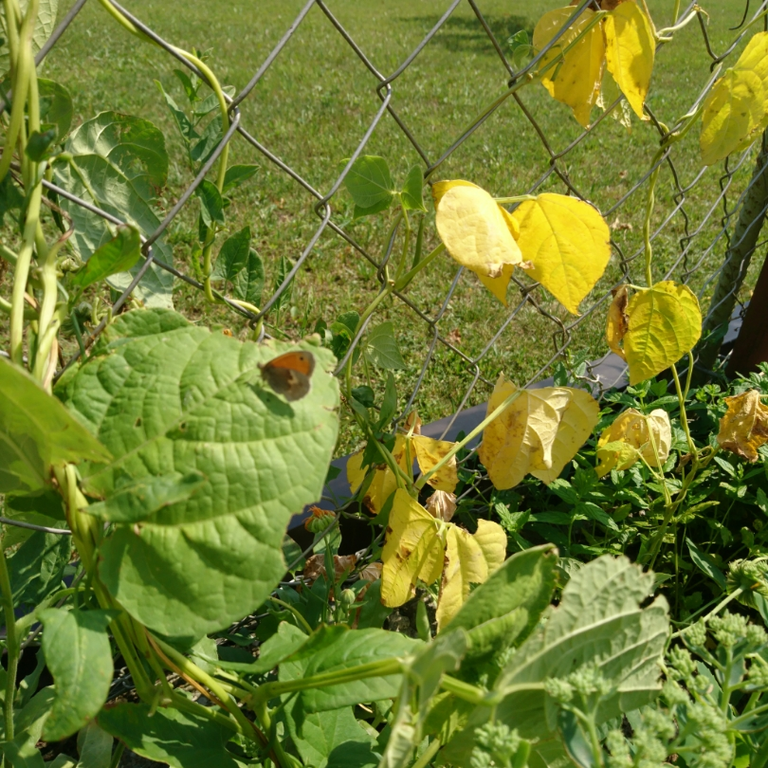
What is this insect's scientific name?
Coenonympha pamphilus
